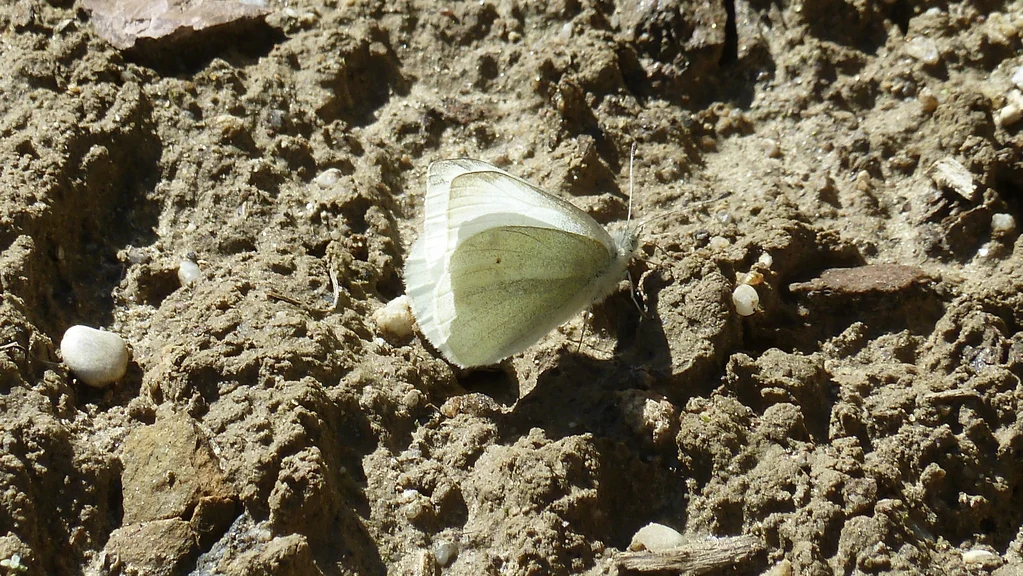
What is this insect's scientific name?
Pieris rapae
